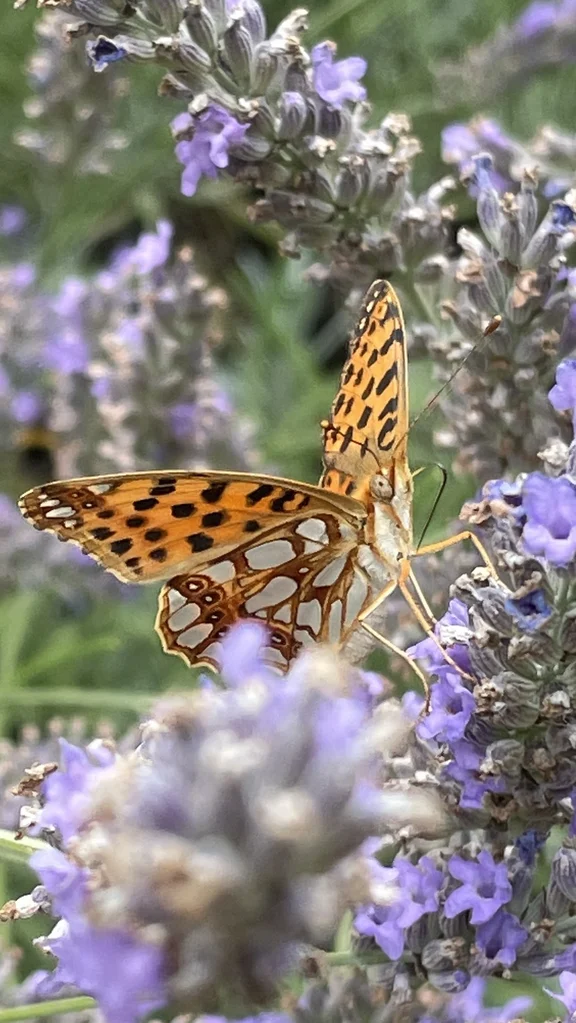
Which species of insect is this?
Issoria lathonia
